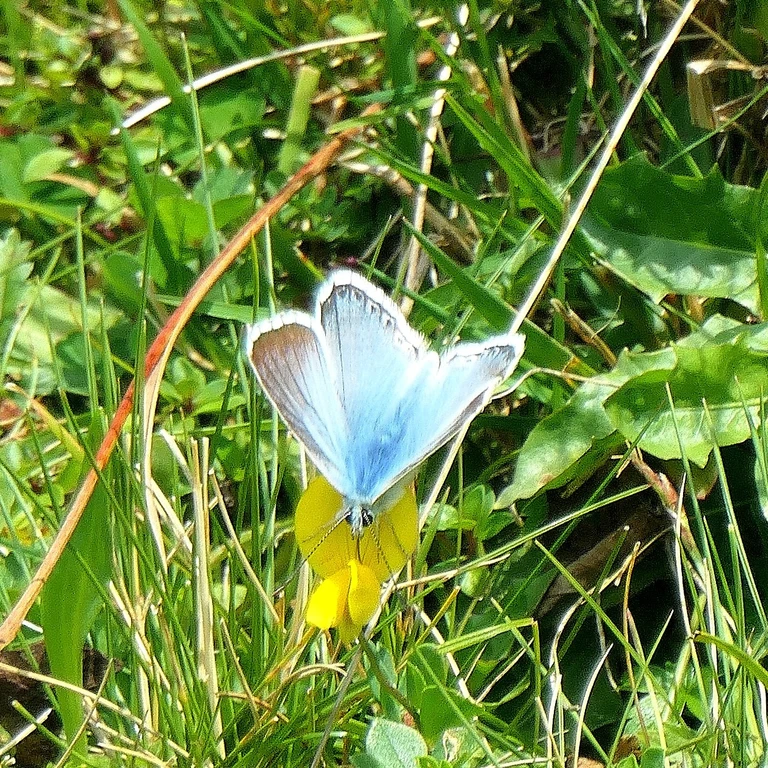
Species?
Lysandra coridon
